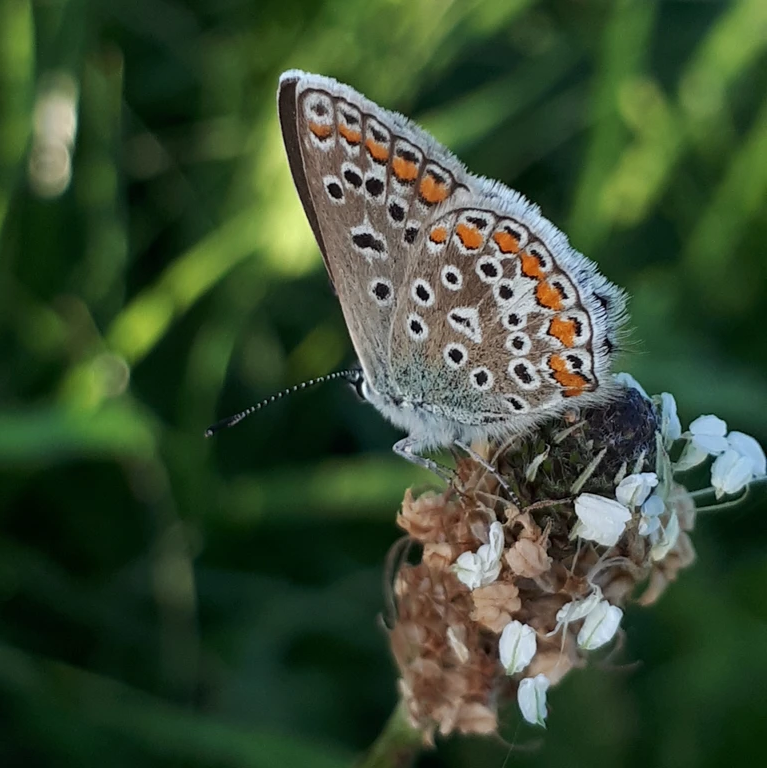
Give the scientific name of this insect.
Polyommatus icarus
